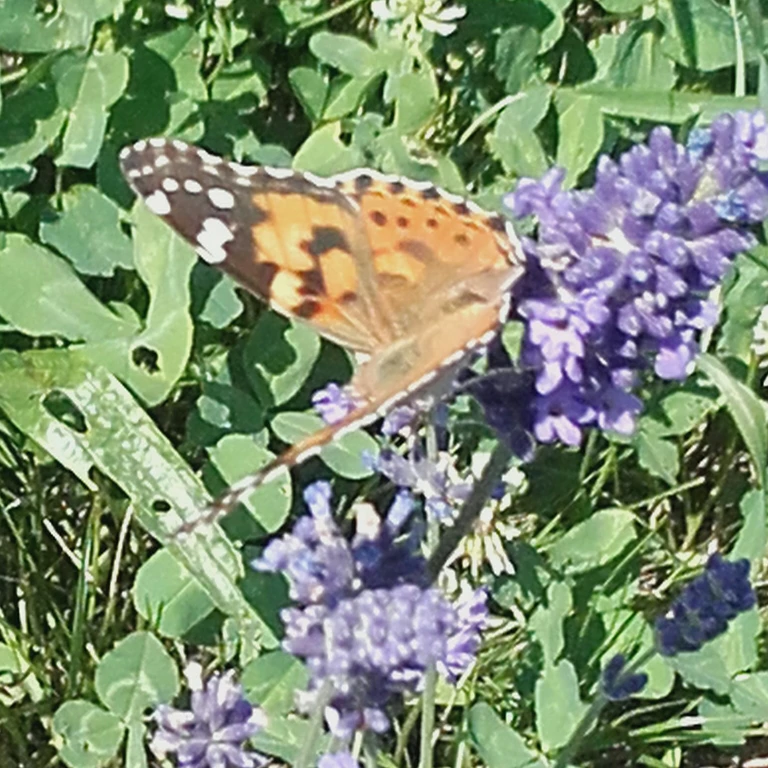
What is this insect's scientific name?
Vanessa cardui
